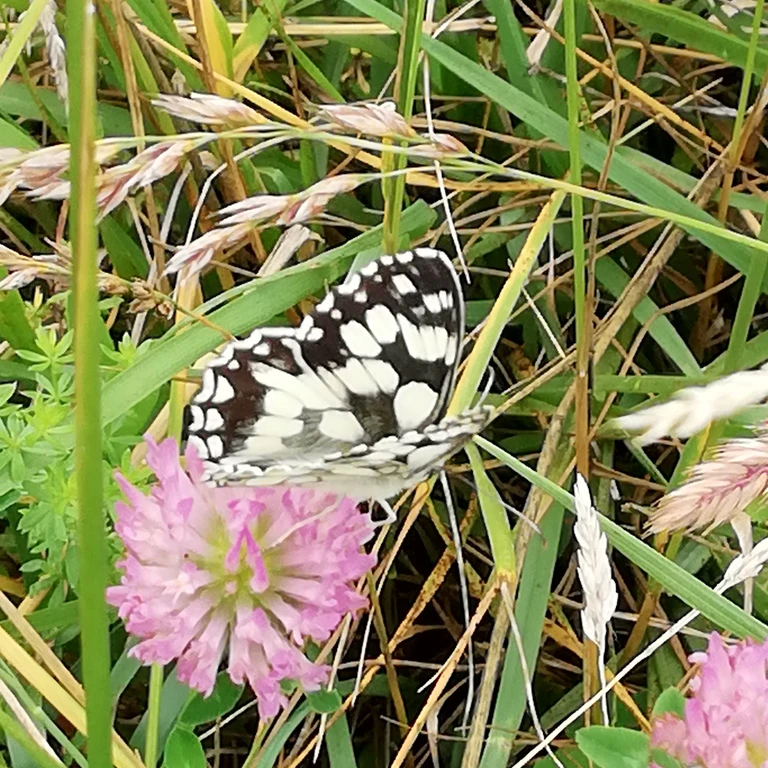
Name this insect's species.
Melanargia galathea
